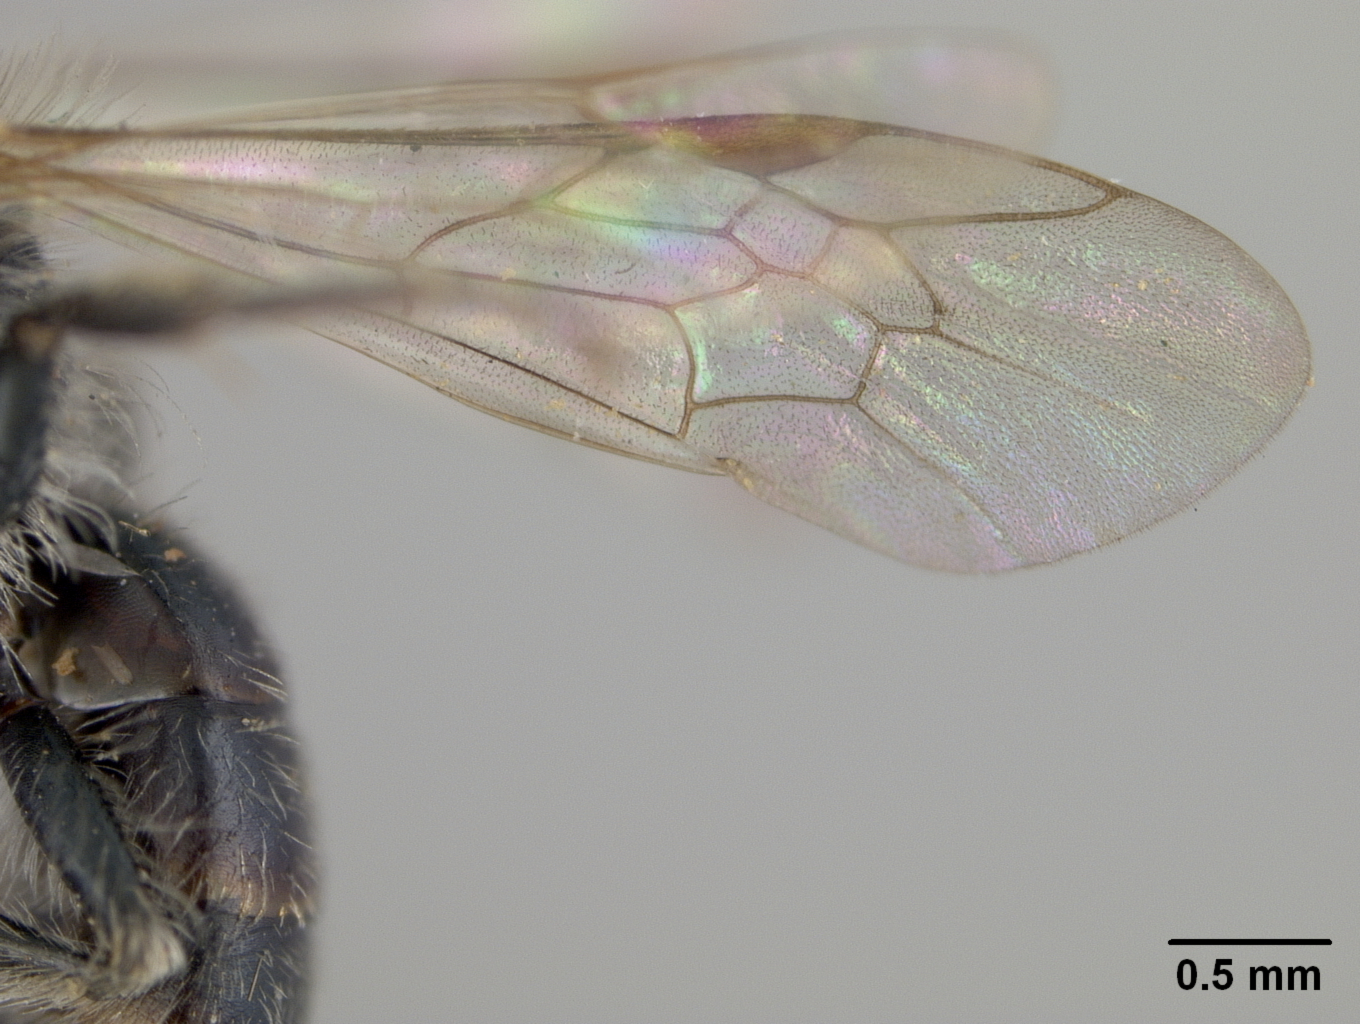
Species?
Andrena microchlora
